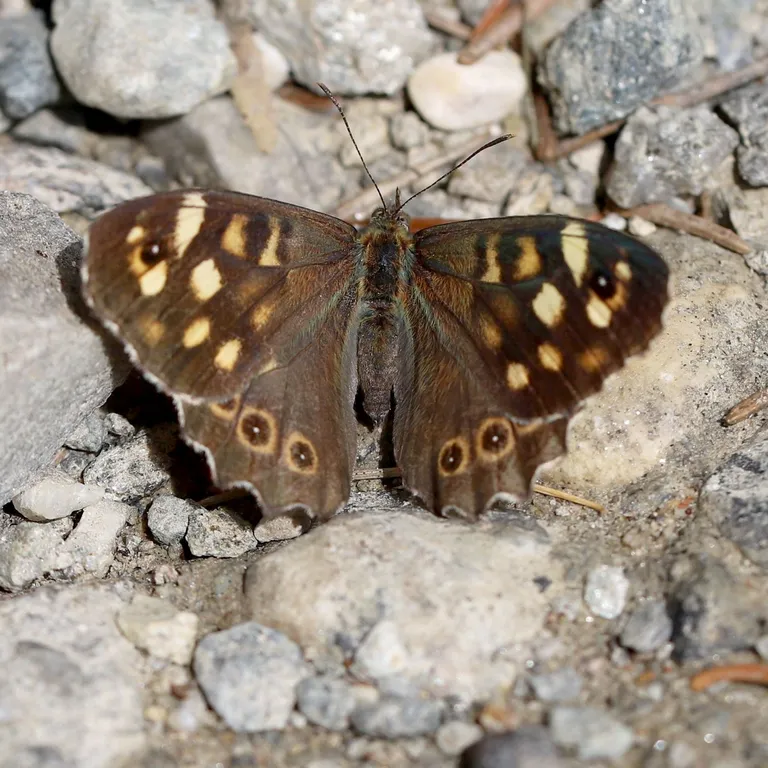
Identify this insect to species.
Pararge aegeria
